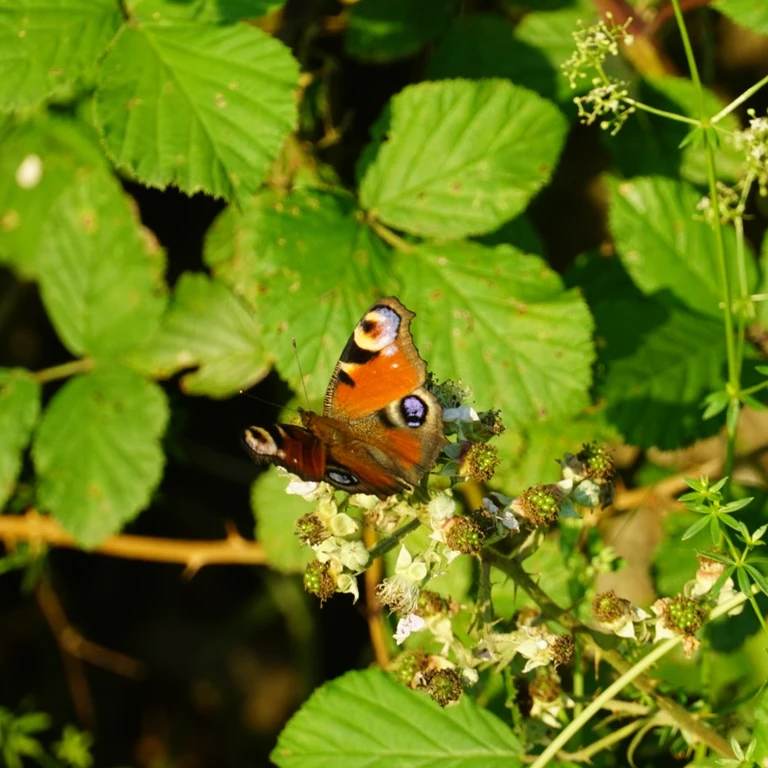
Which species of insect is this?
Aglais io
